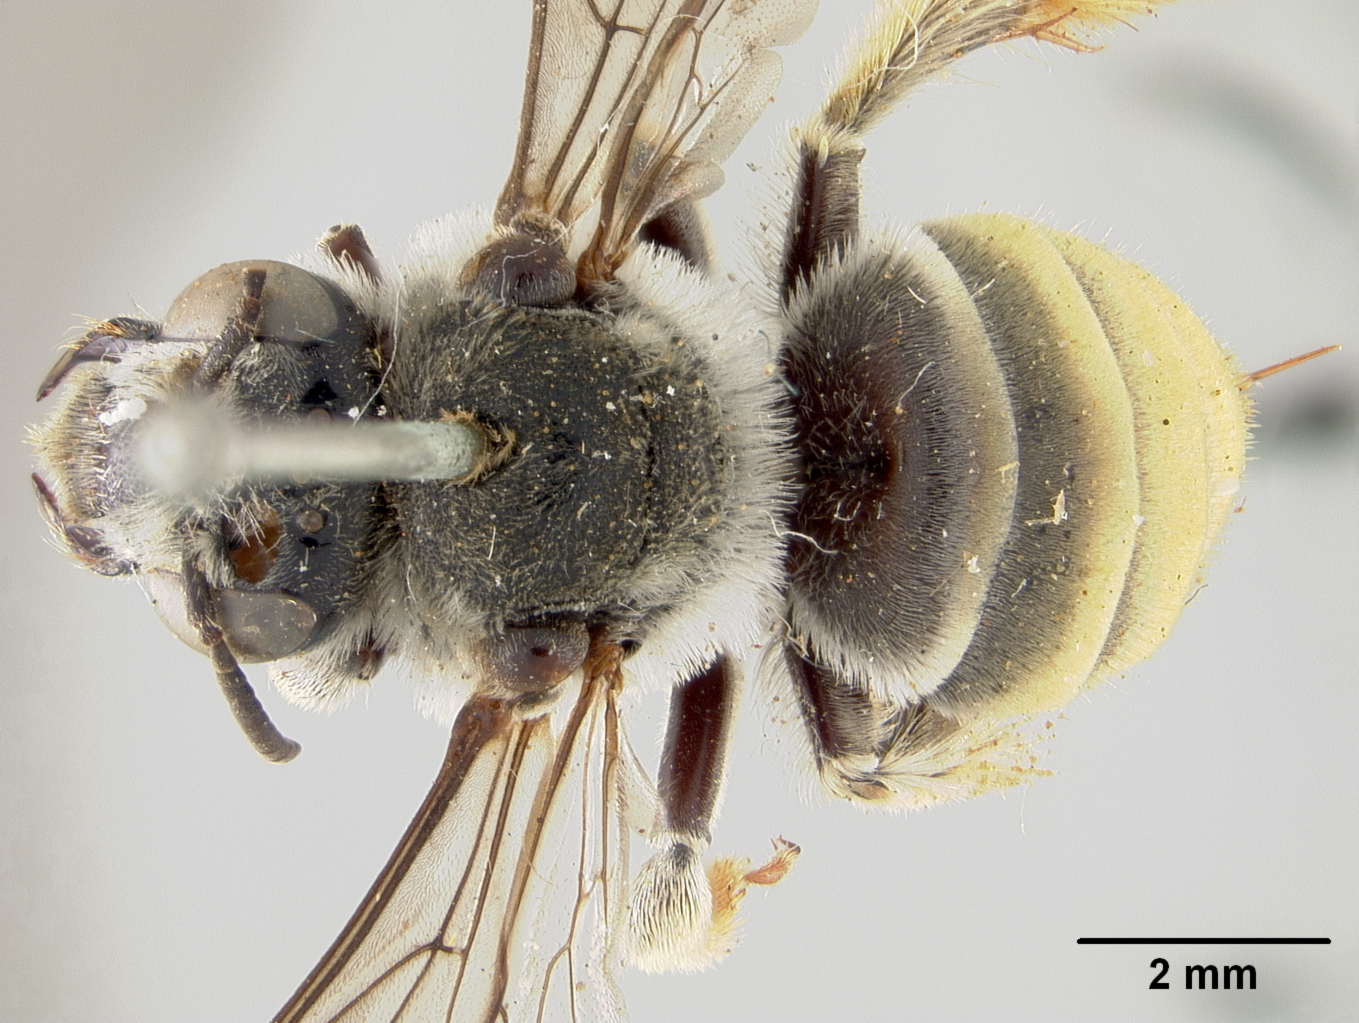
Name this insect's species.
Diadasia callura
